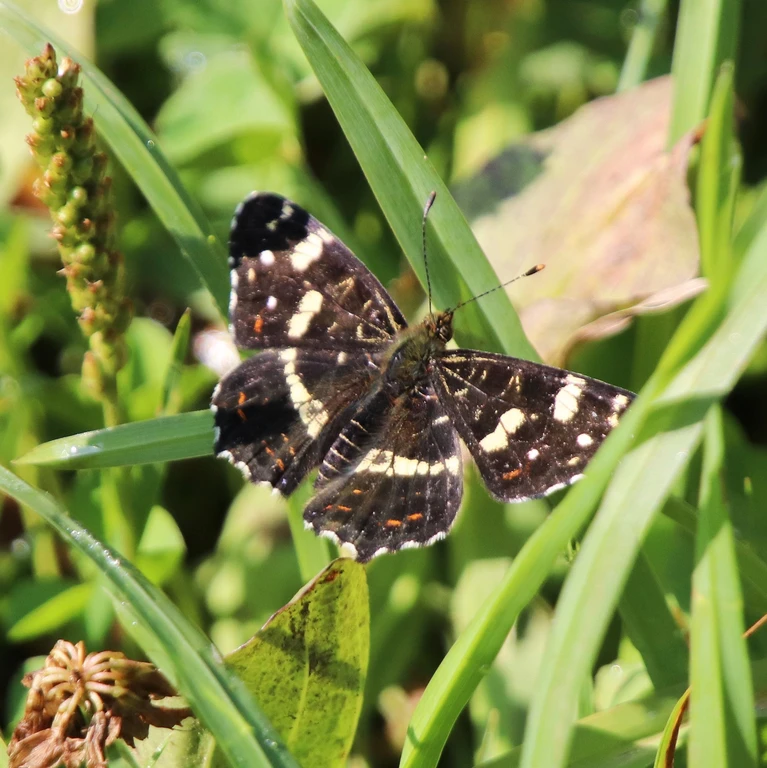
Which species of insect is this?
Araschnia levana
